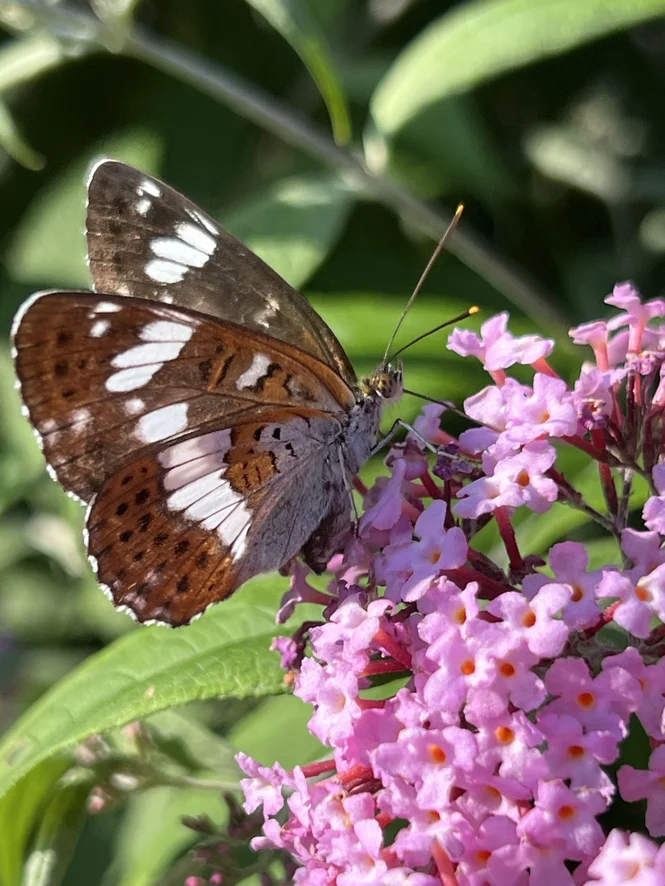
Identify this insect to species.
Limenitis camilla (also Ladoga camilla)
